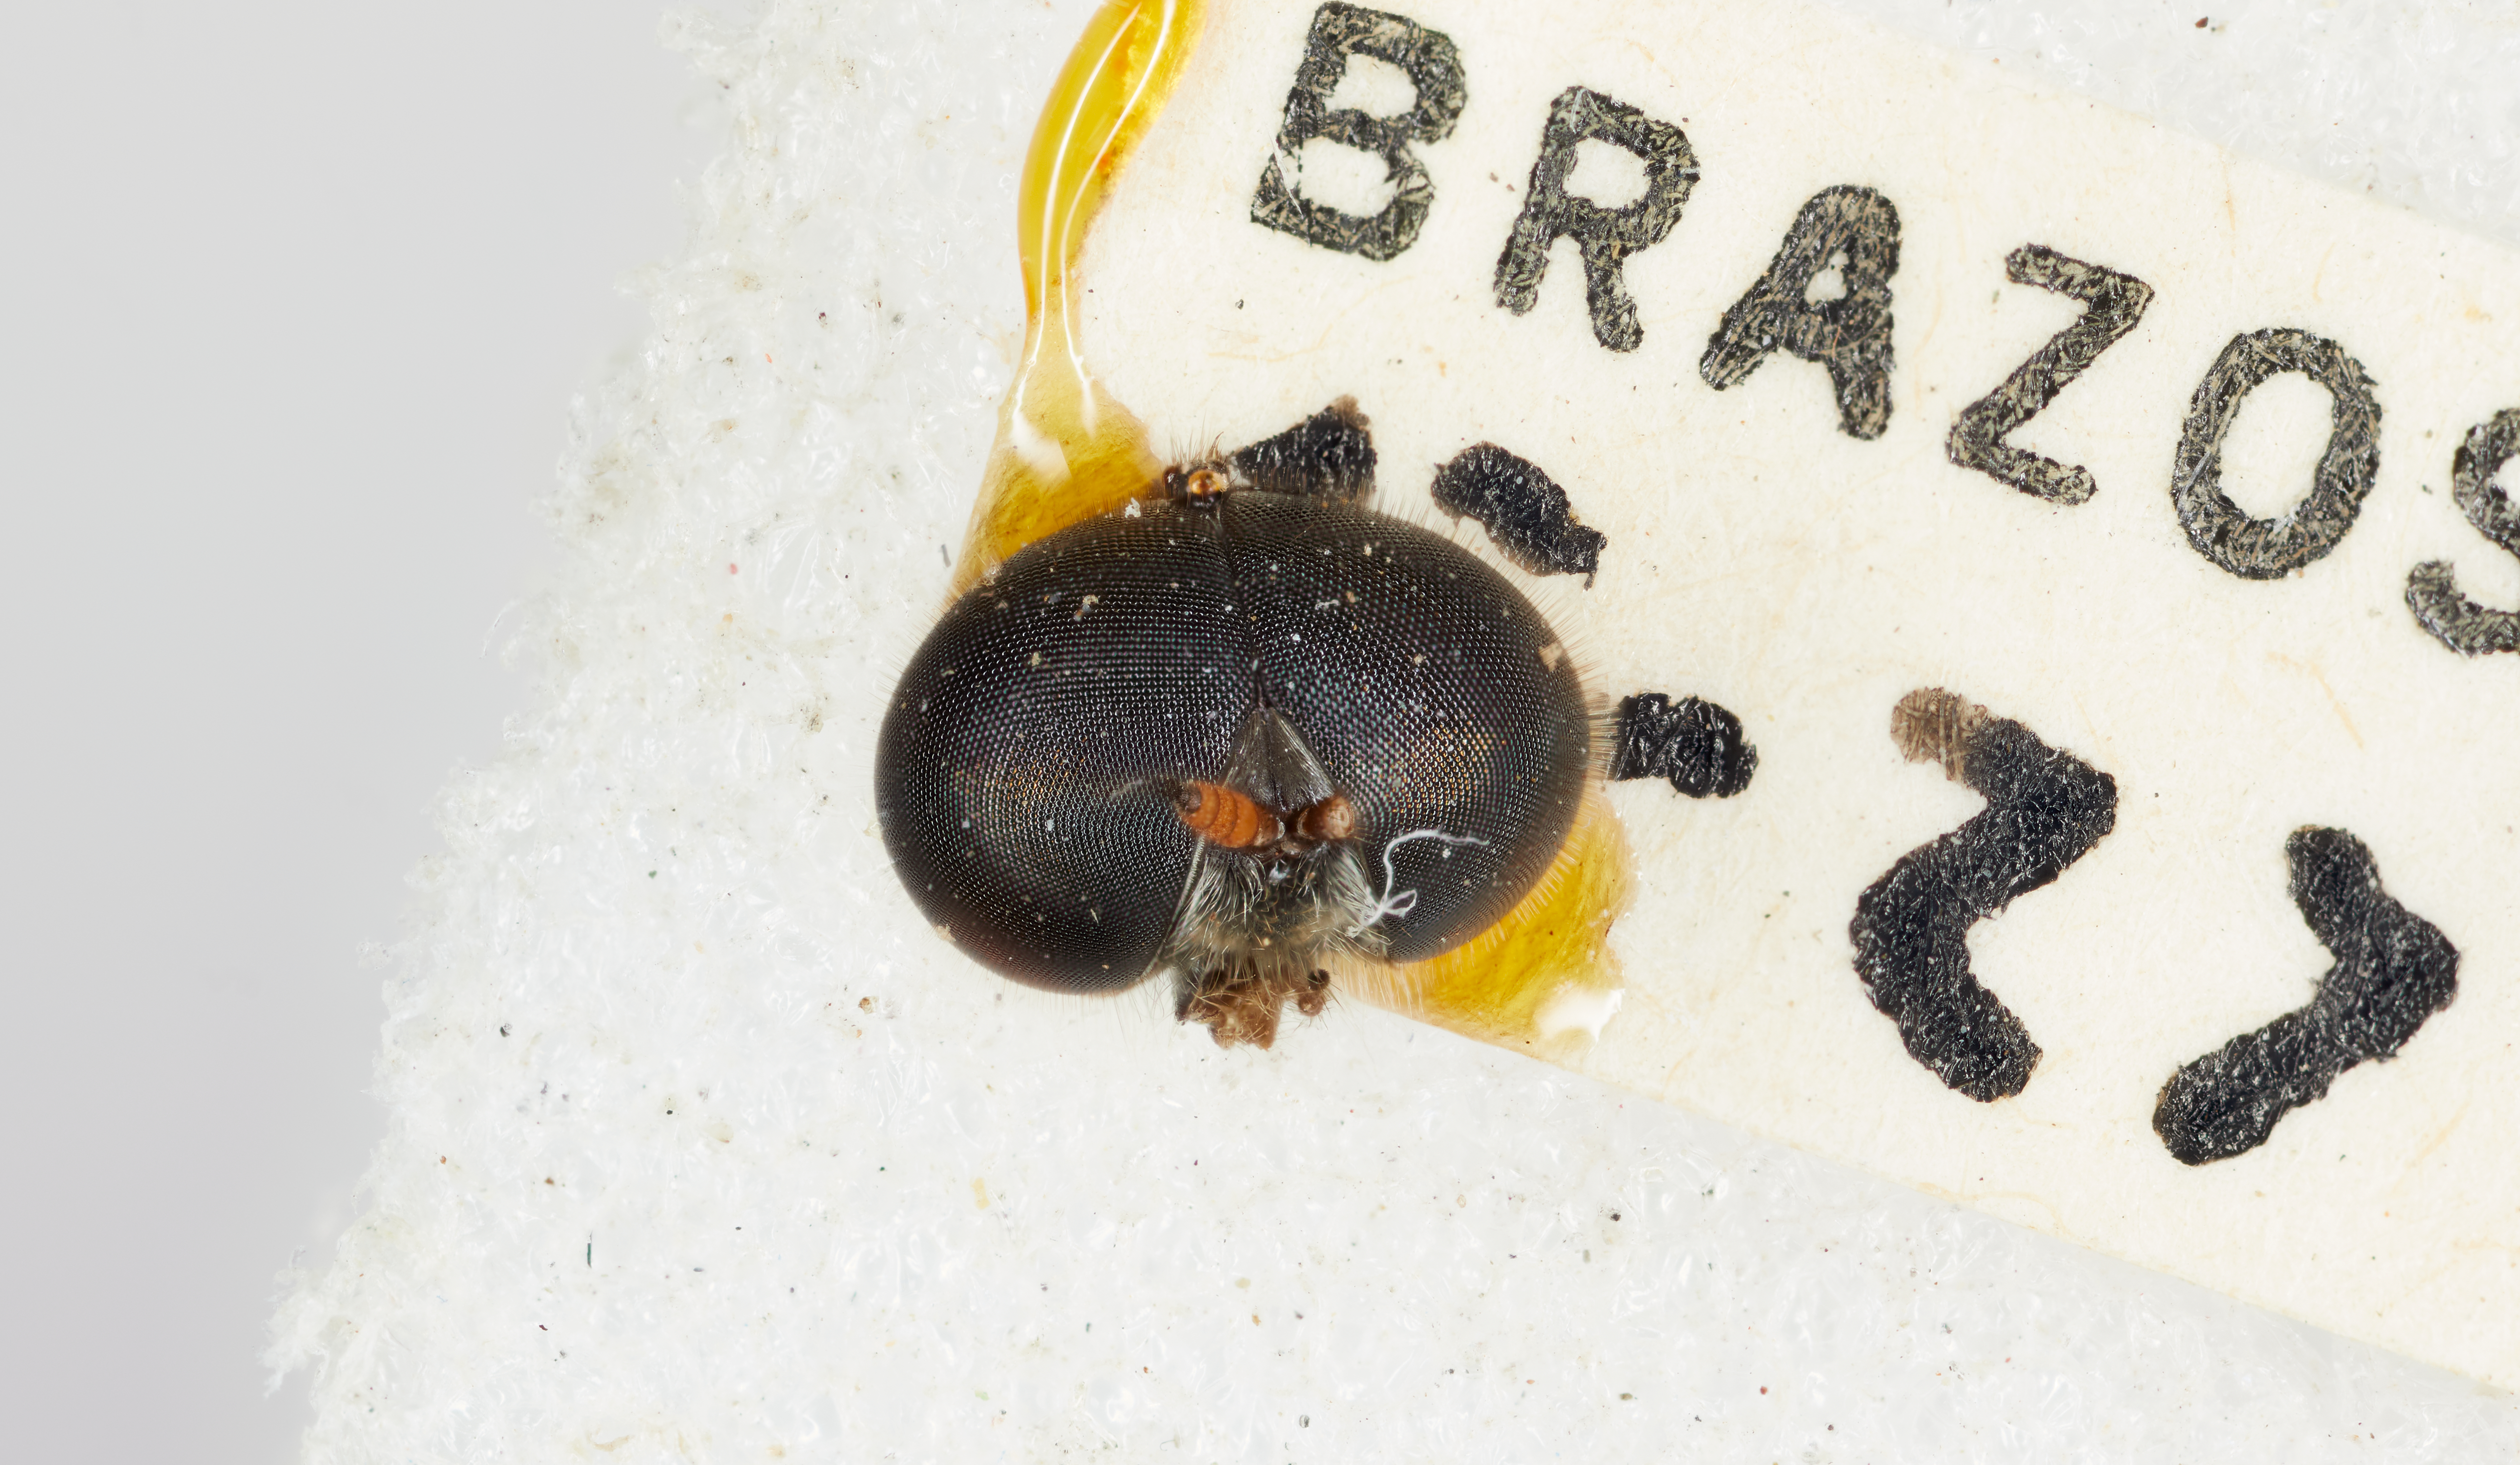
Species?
Adoxomyia texana
